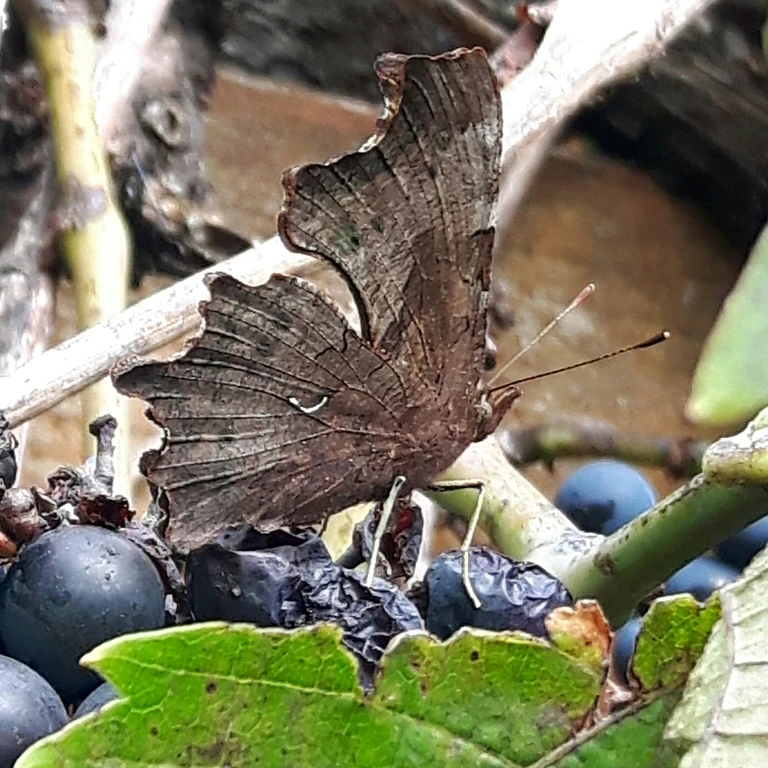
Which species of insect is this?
Polygonia c-album
